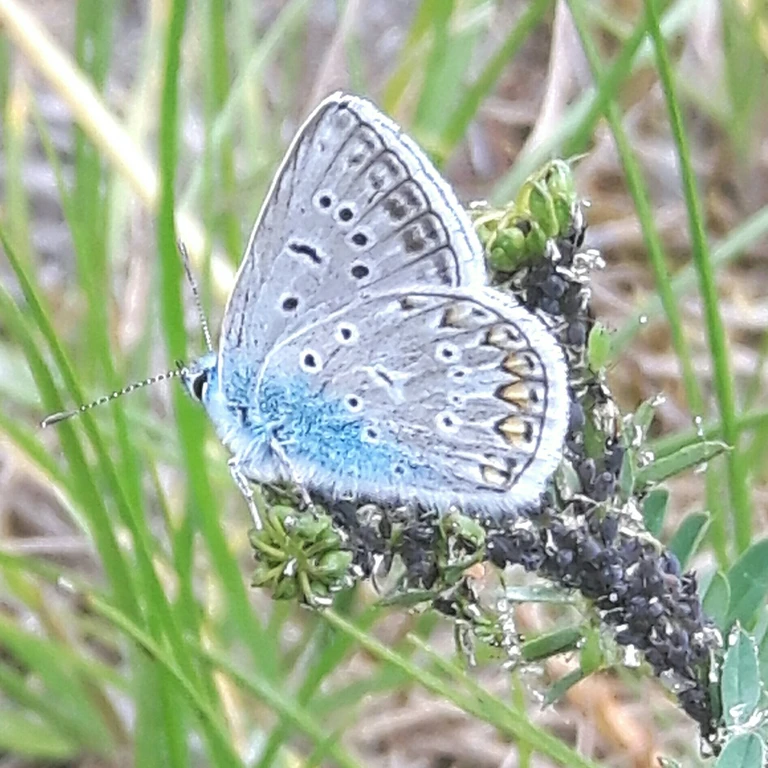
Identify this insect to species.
Polyommatus icarus
